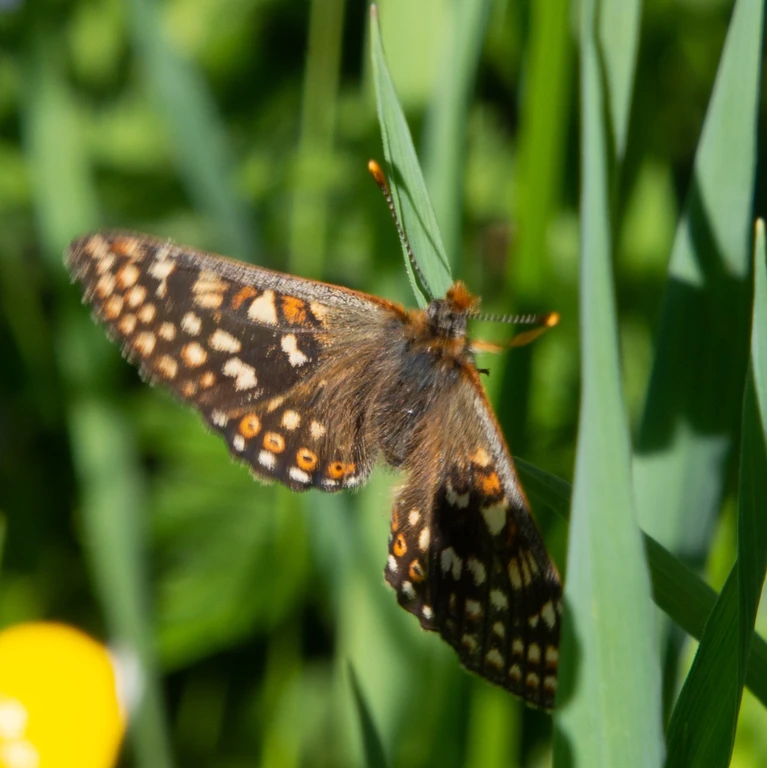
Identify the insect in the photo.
Euphydryas aurinia
